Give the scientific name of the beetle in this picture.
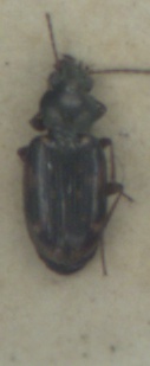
Bembidion varium
